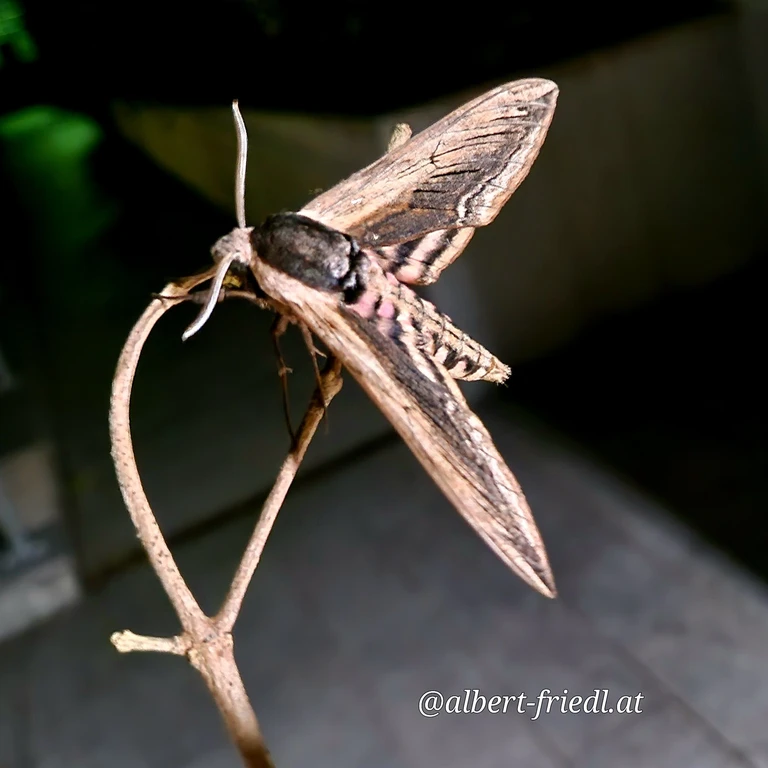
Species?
Sphinx ligustri
